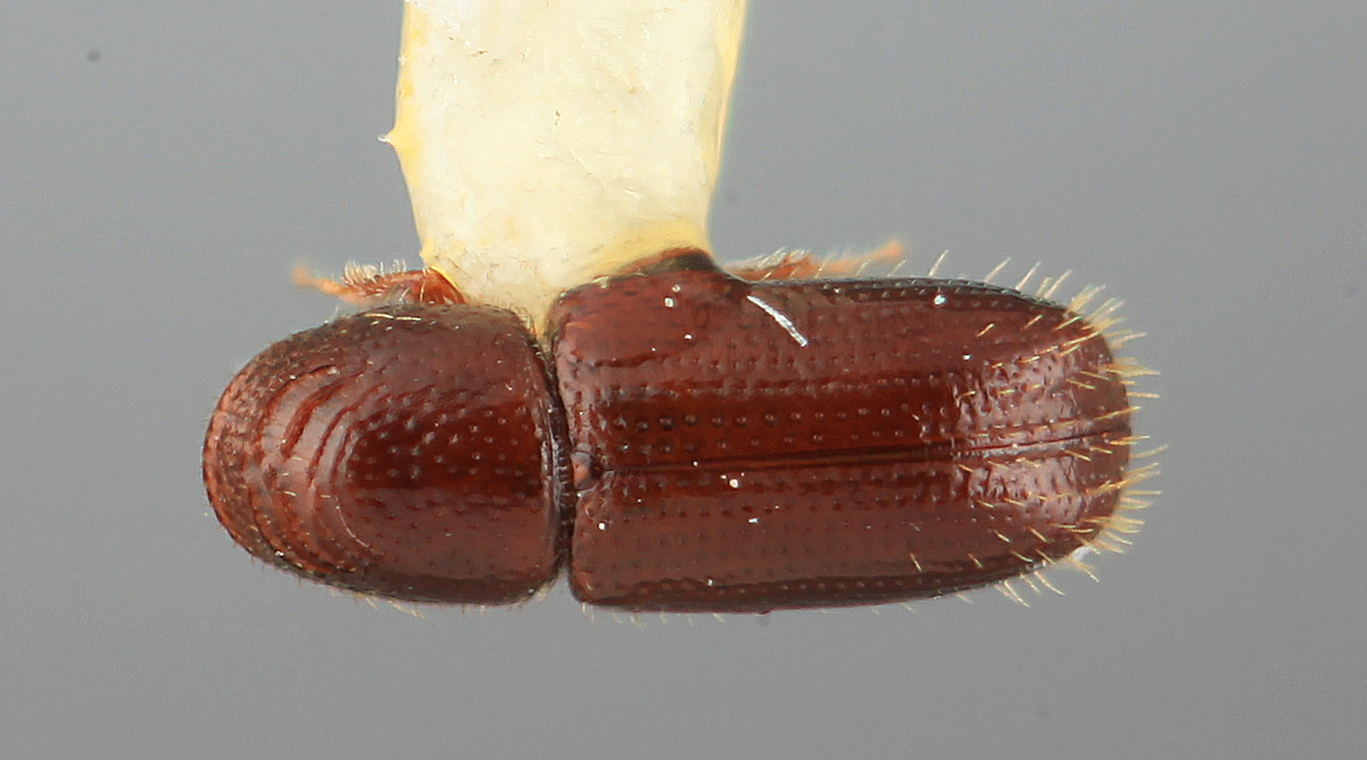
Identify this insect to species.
Pityophthorus borrichiae
